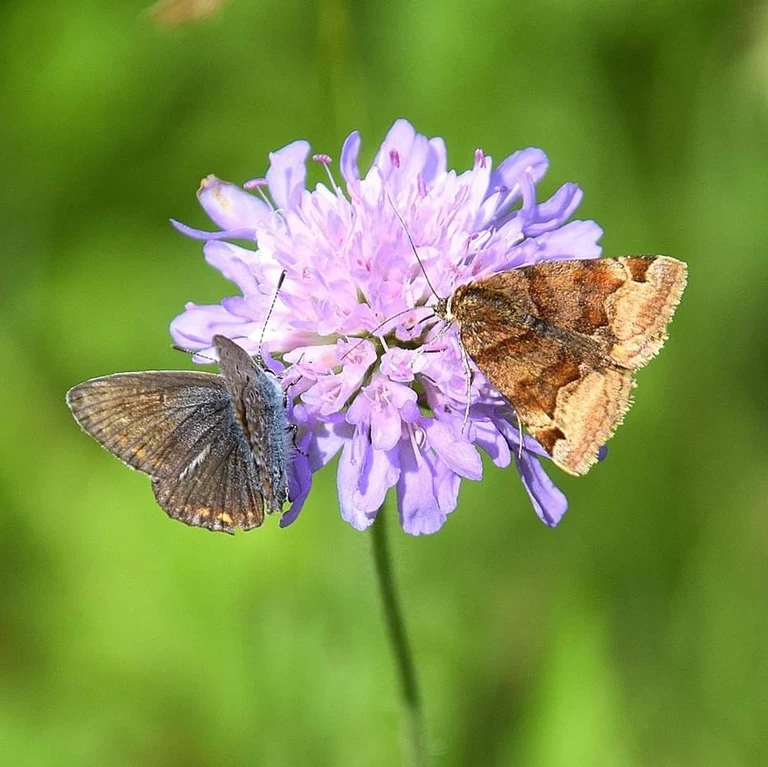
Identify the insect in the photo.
Euclidia glyphica
